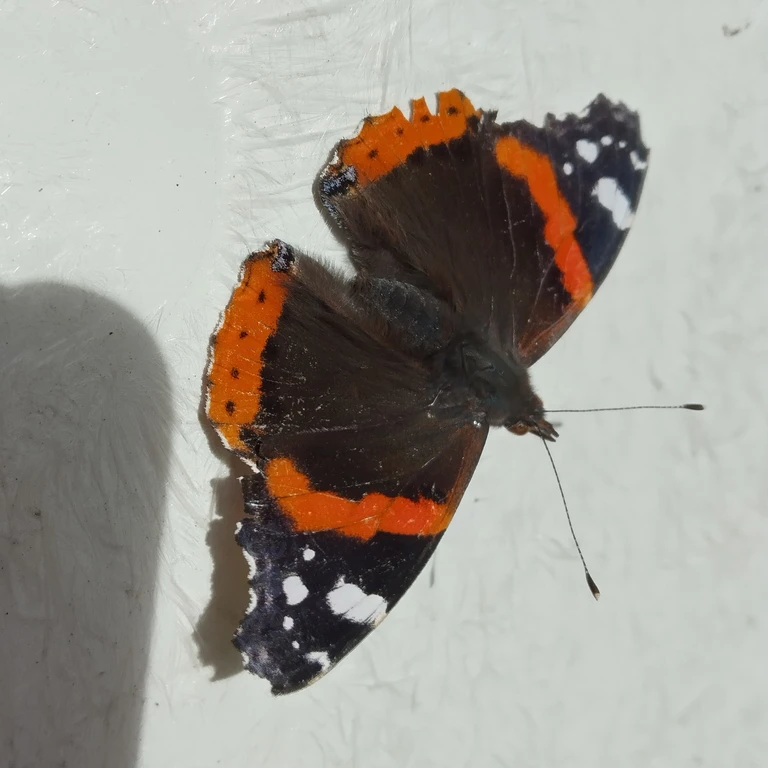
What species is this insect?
Vanessa atalanta
